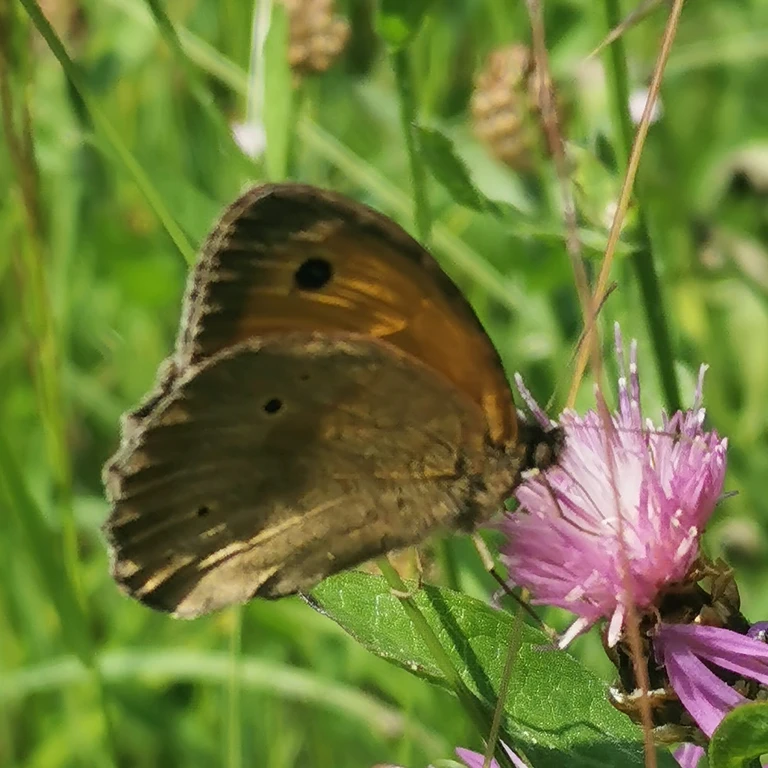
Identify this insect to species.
Maniola jurtina
